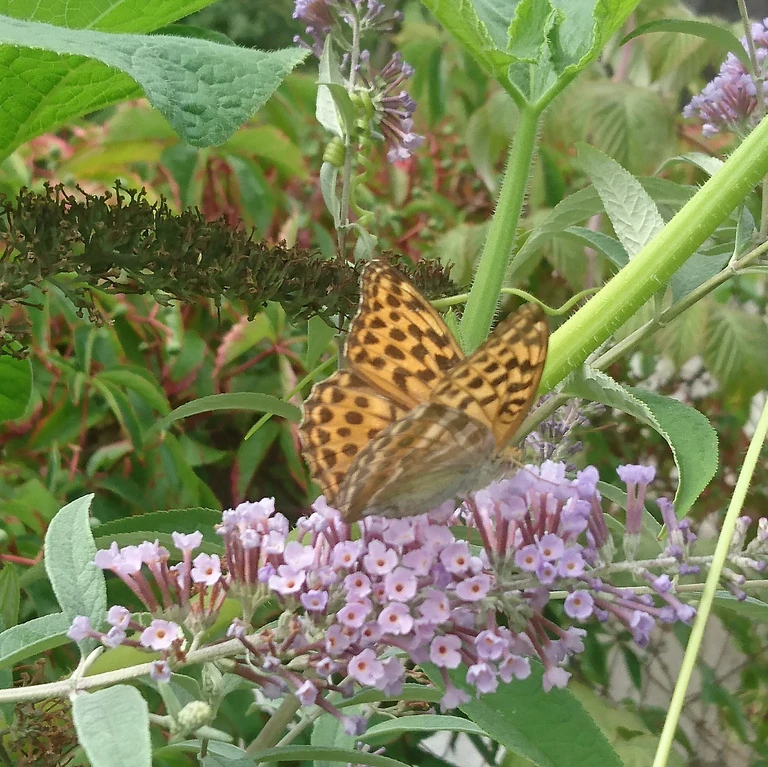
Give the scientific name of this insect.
Argynnis paphia
